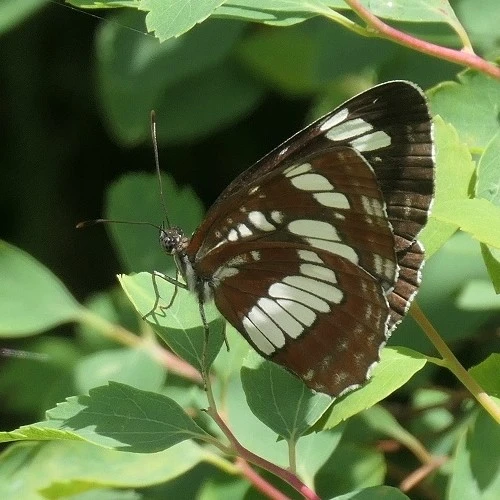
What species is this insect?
Neptis rivularis
